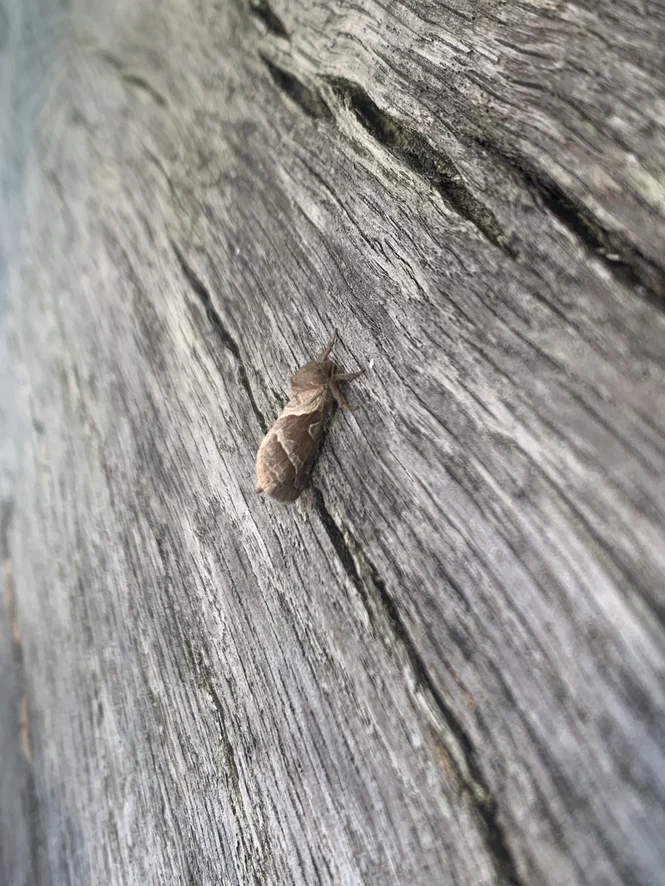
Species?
Triodia sylvina
